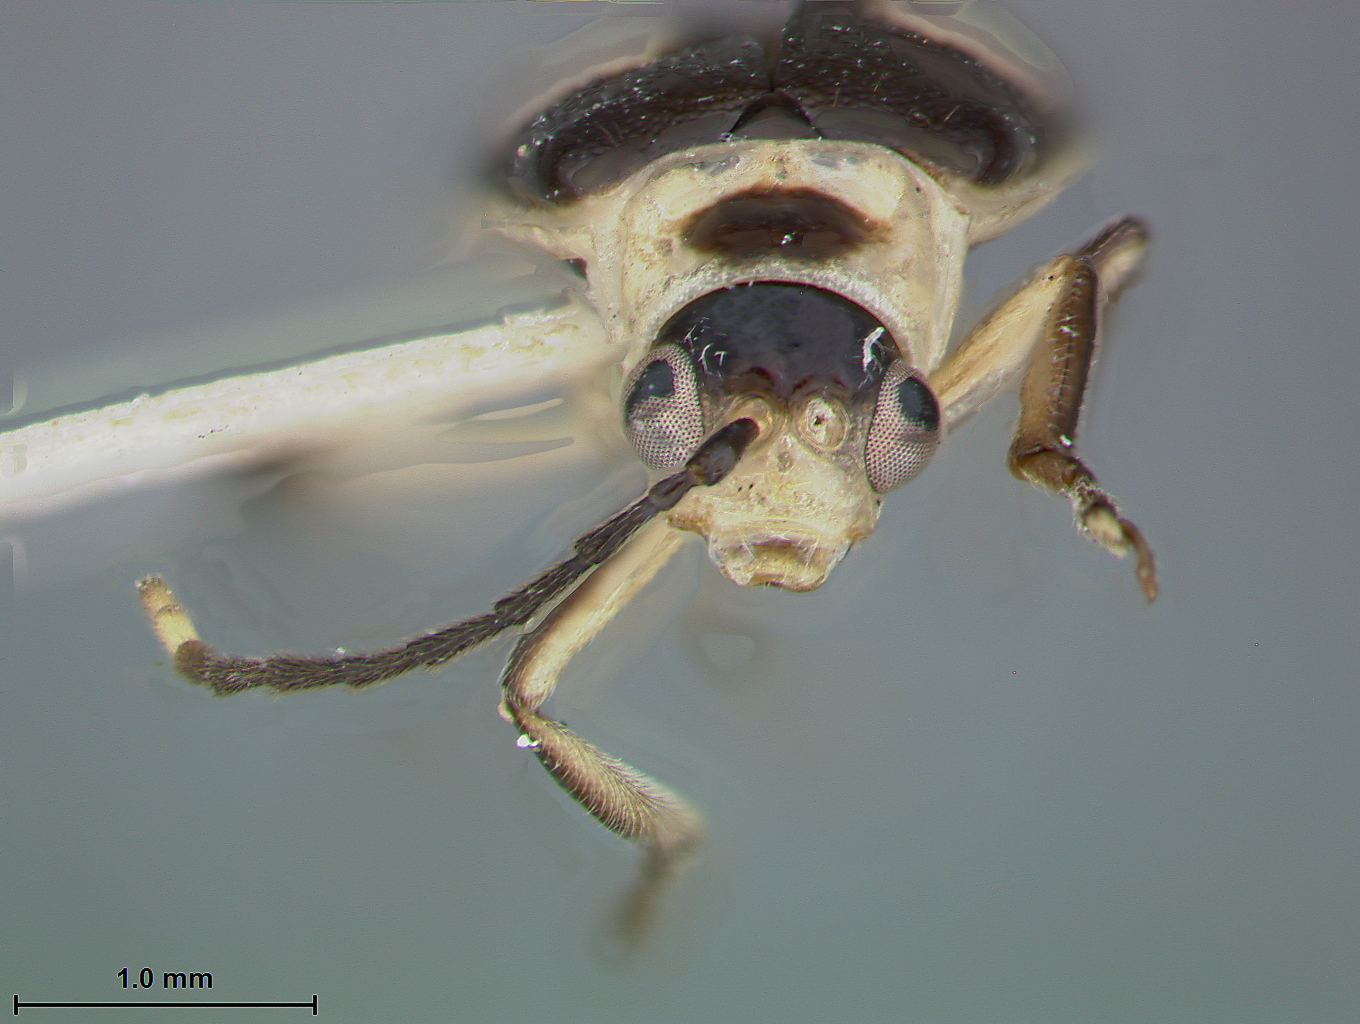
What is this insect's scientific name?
Iceloceras biplagiatum
